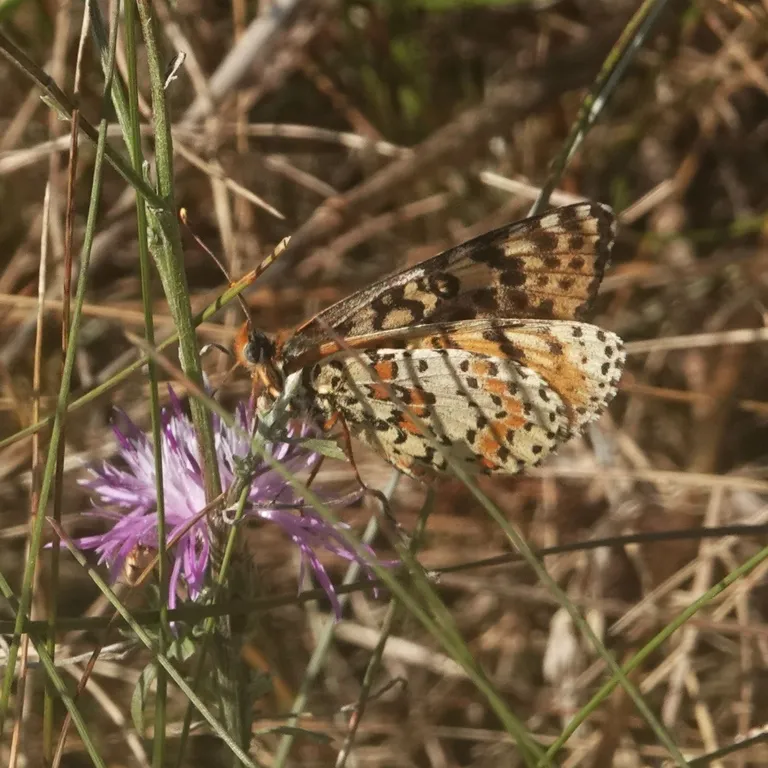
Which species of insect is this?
Melitaea didyma
